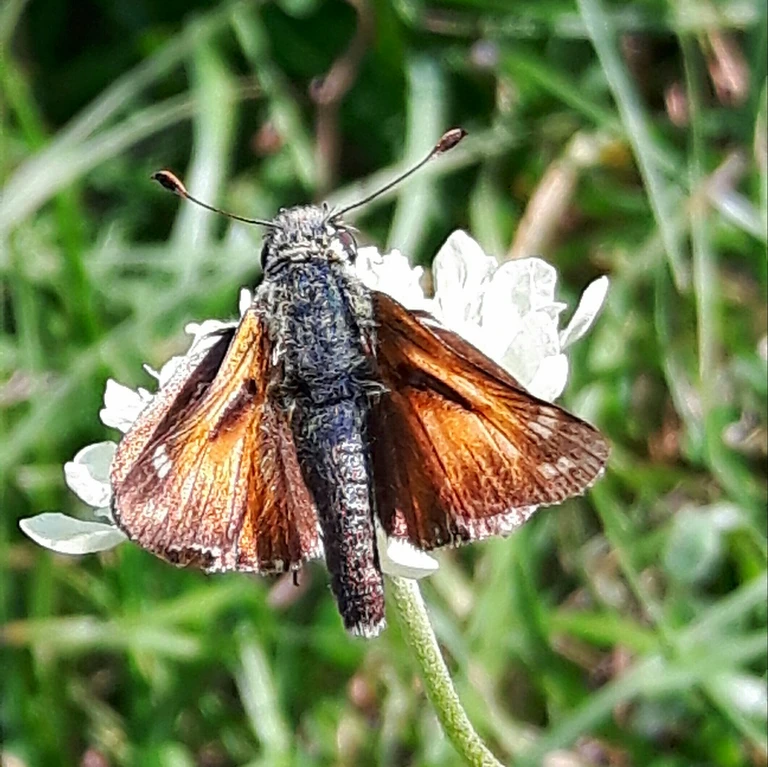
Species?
Hesperia comma
